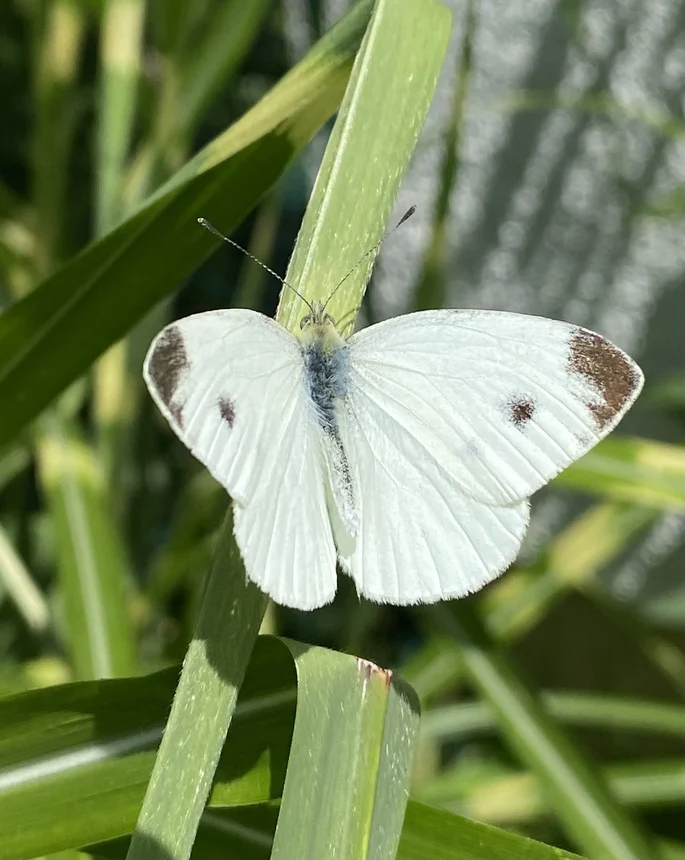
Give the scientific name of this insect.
Pieris mannii
